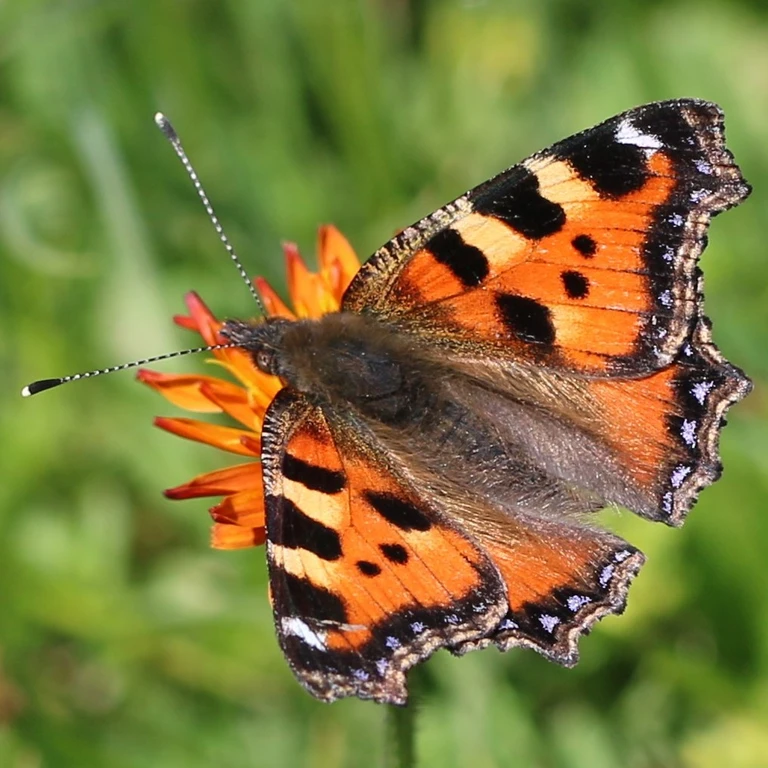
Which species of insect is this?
Aglais urticae
